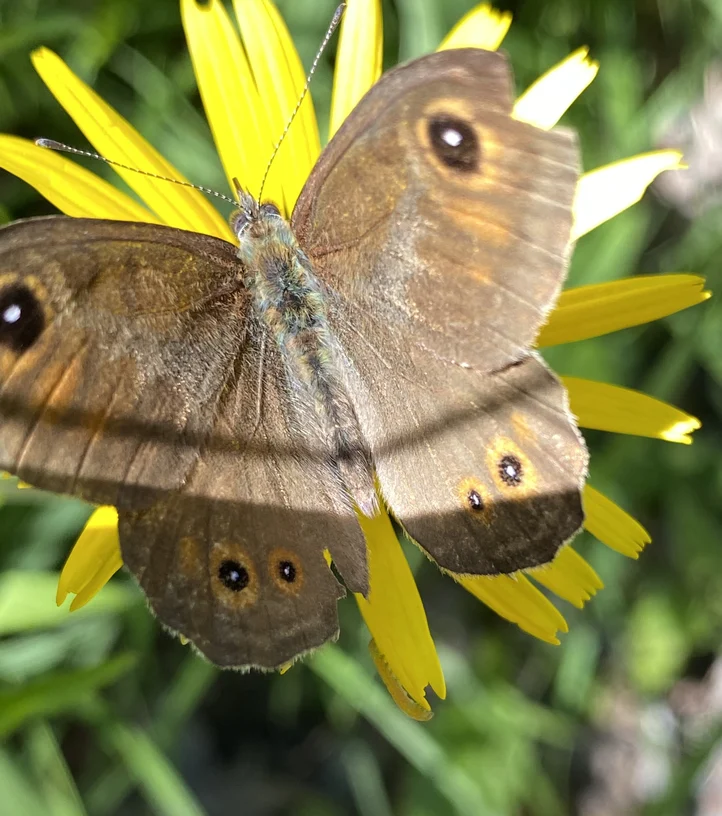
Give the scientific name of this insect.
Lasiommata maera (also Pararge maera)
